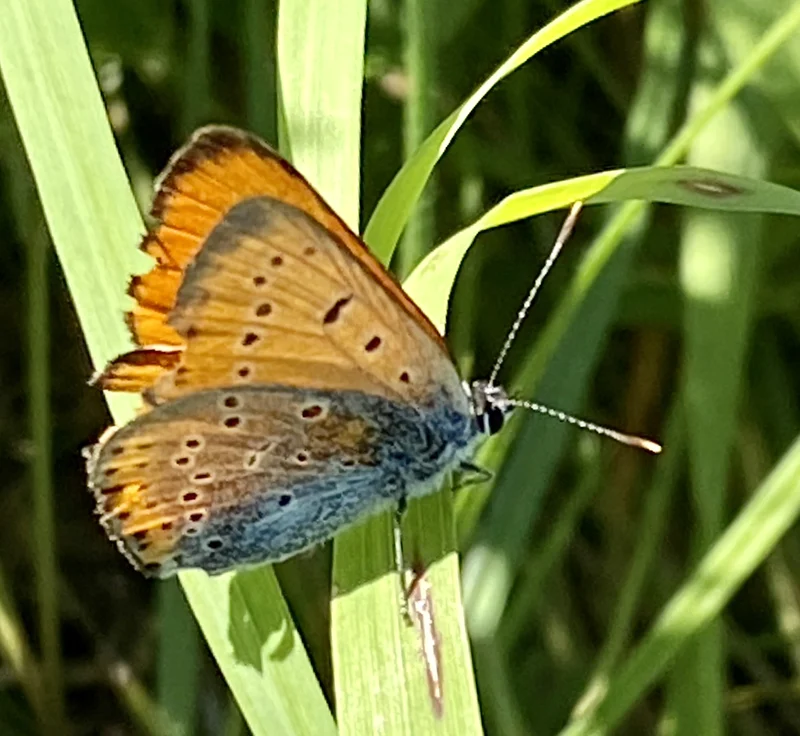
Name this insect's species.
Lycaena dispar
